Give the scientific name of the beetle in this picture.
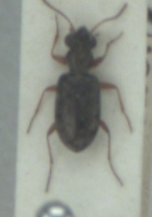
Asaphidion stierlini
